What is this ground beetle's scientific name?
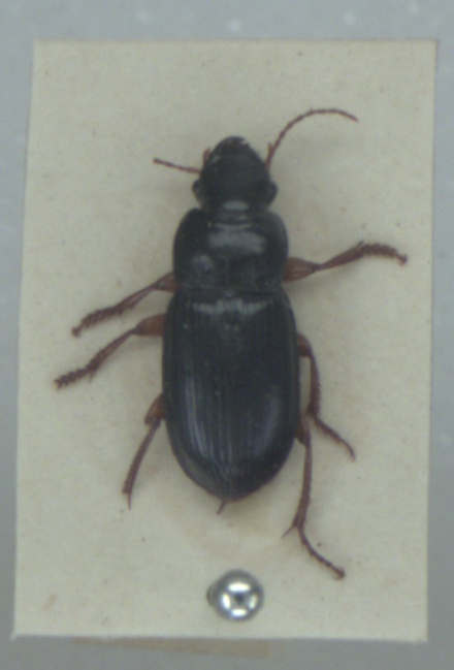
Harpalus laevipes
